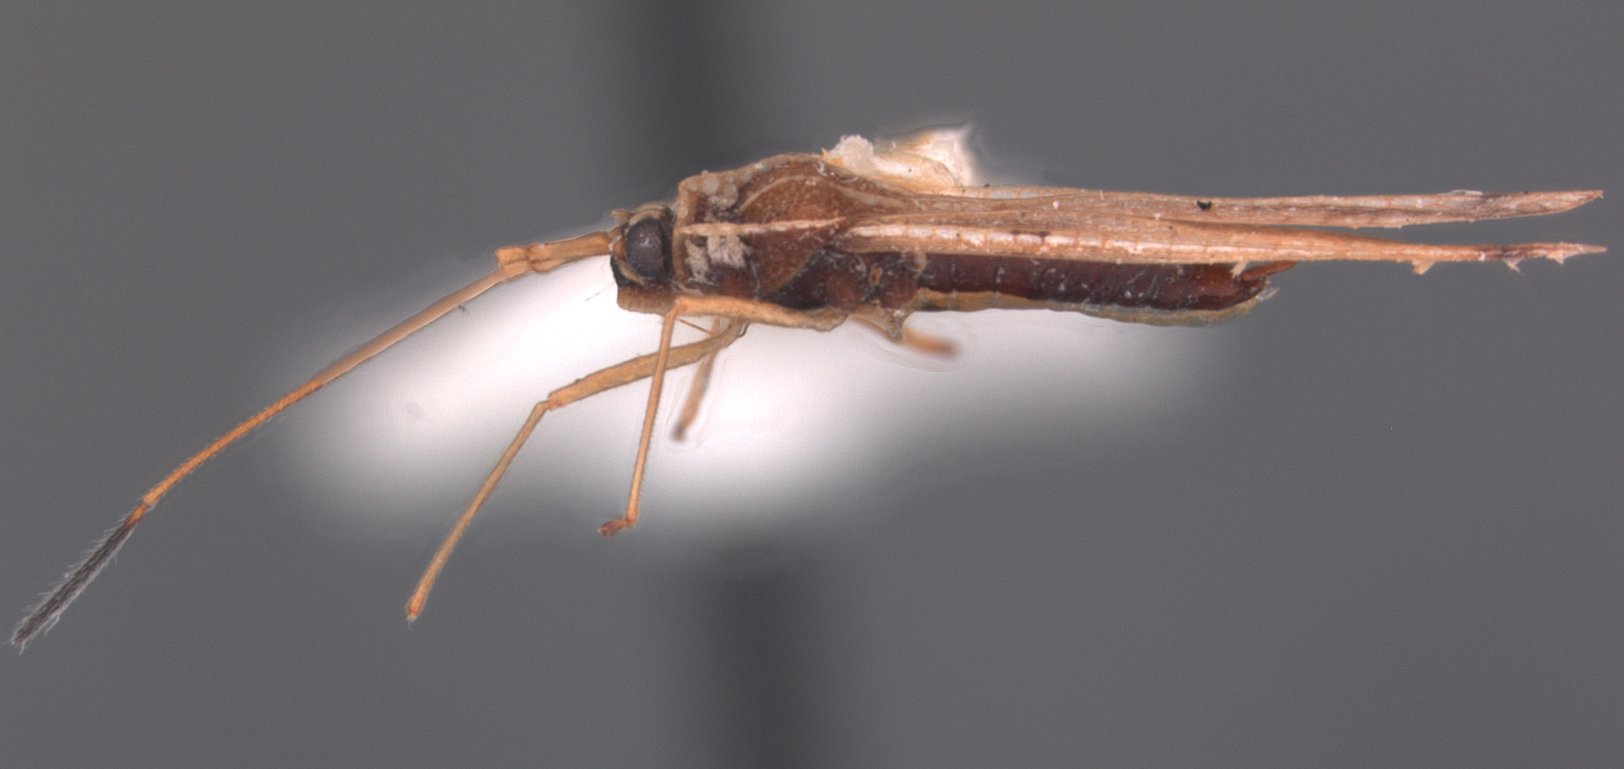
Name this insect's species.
Leptopharsa ralla
